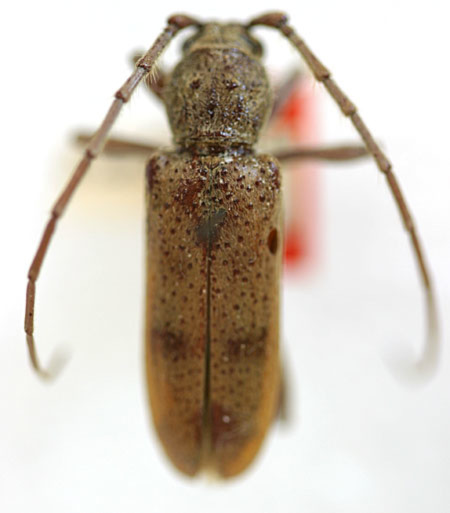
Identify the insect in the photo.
Brothylus gemmulatus (also Brothylus castaneus)
